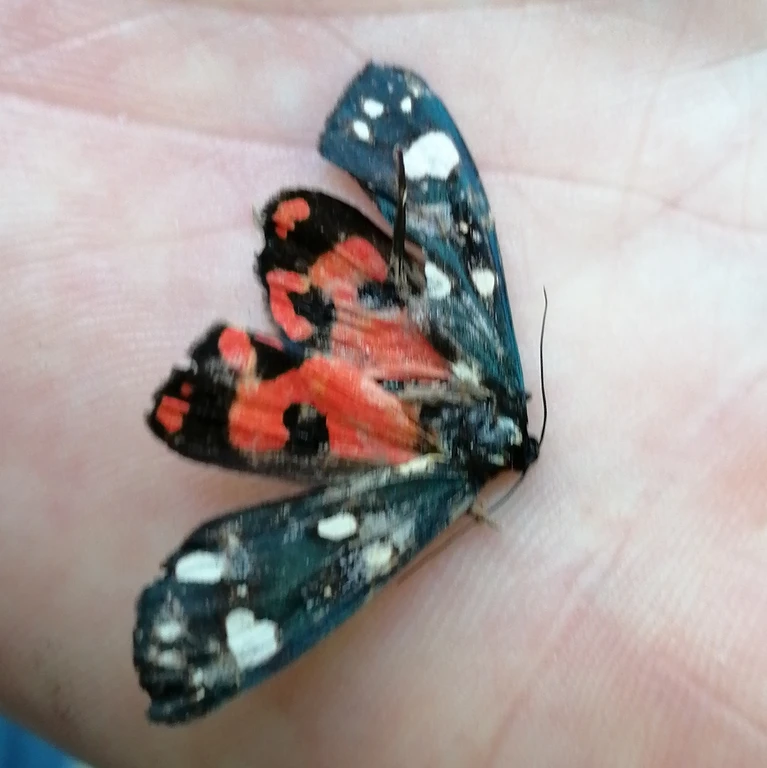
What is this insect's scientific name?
Callimorpha dominula
